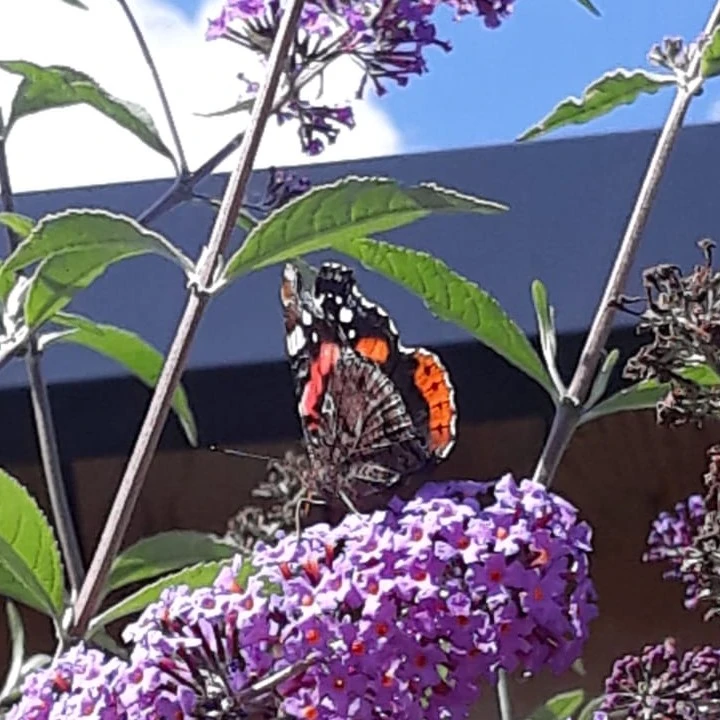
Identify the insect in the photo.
Vanessa atalanta
